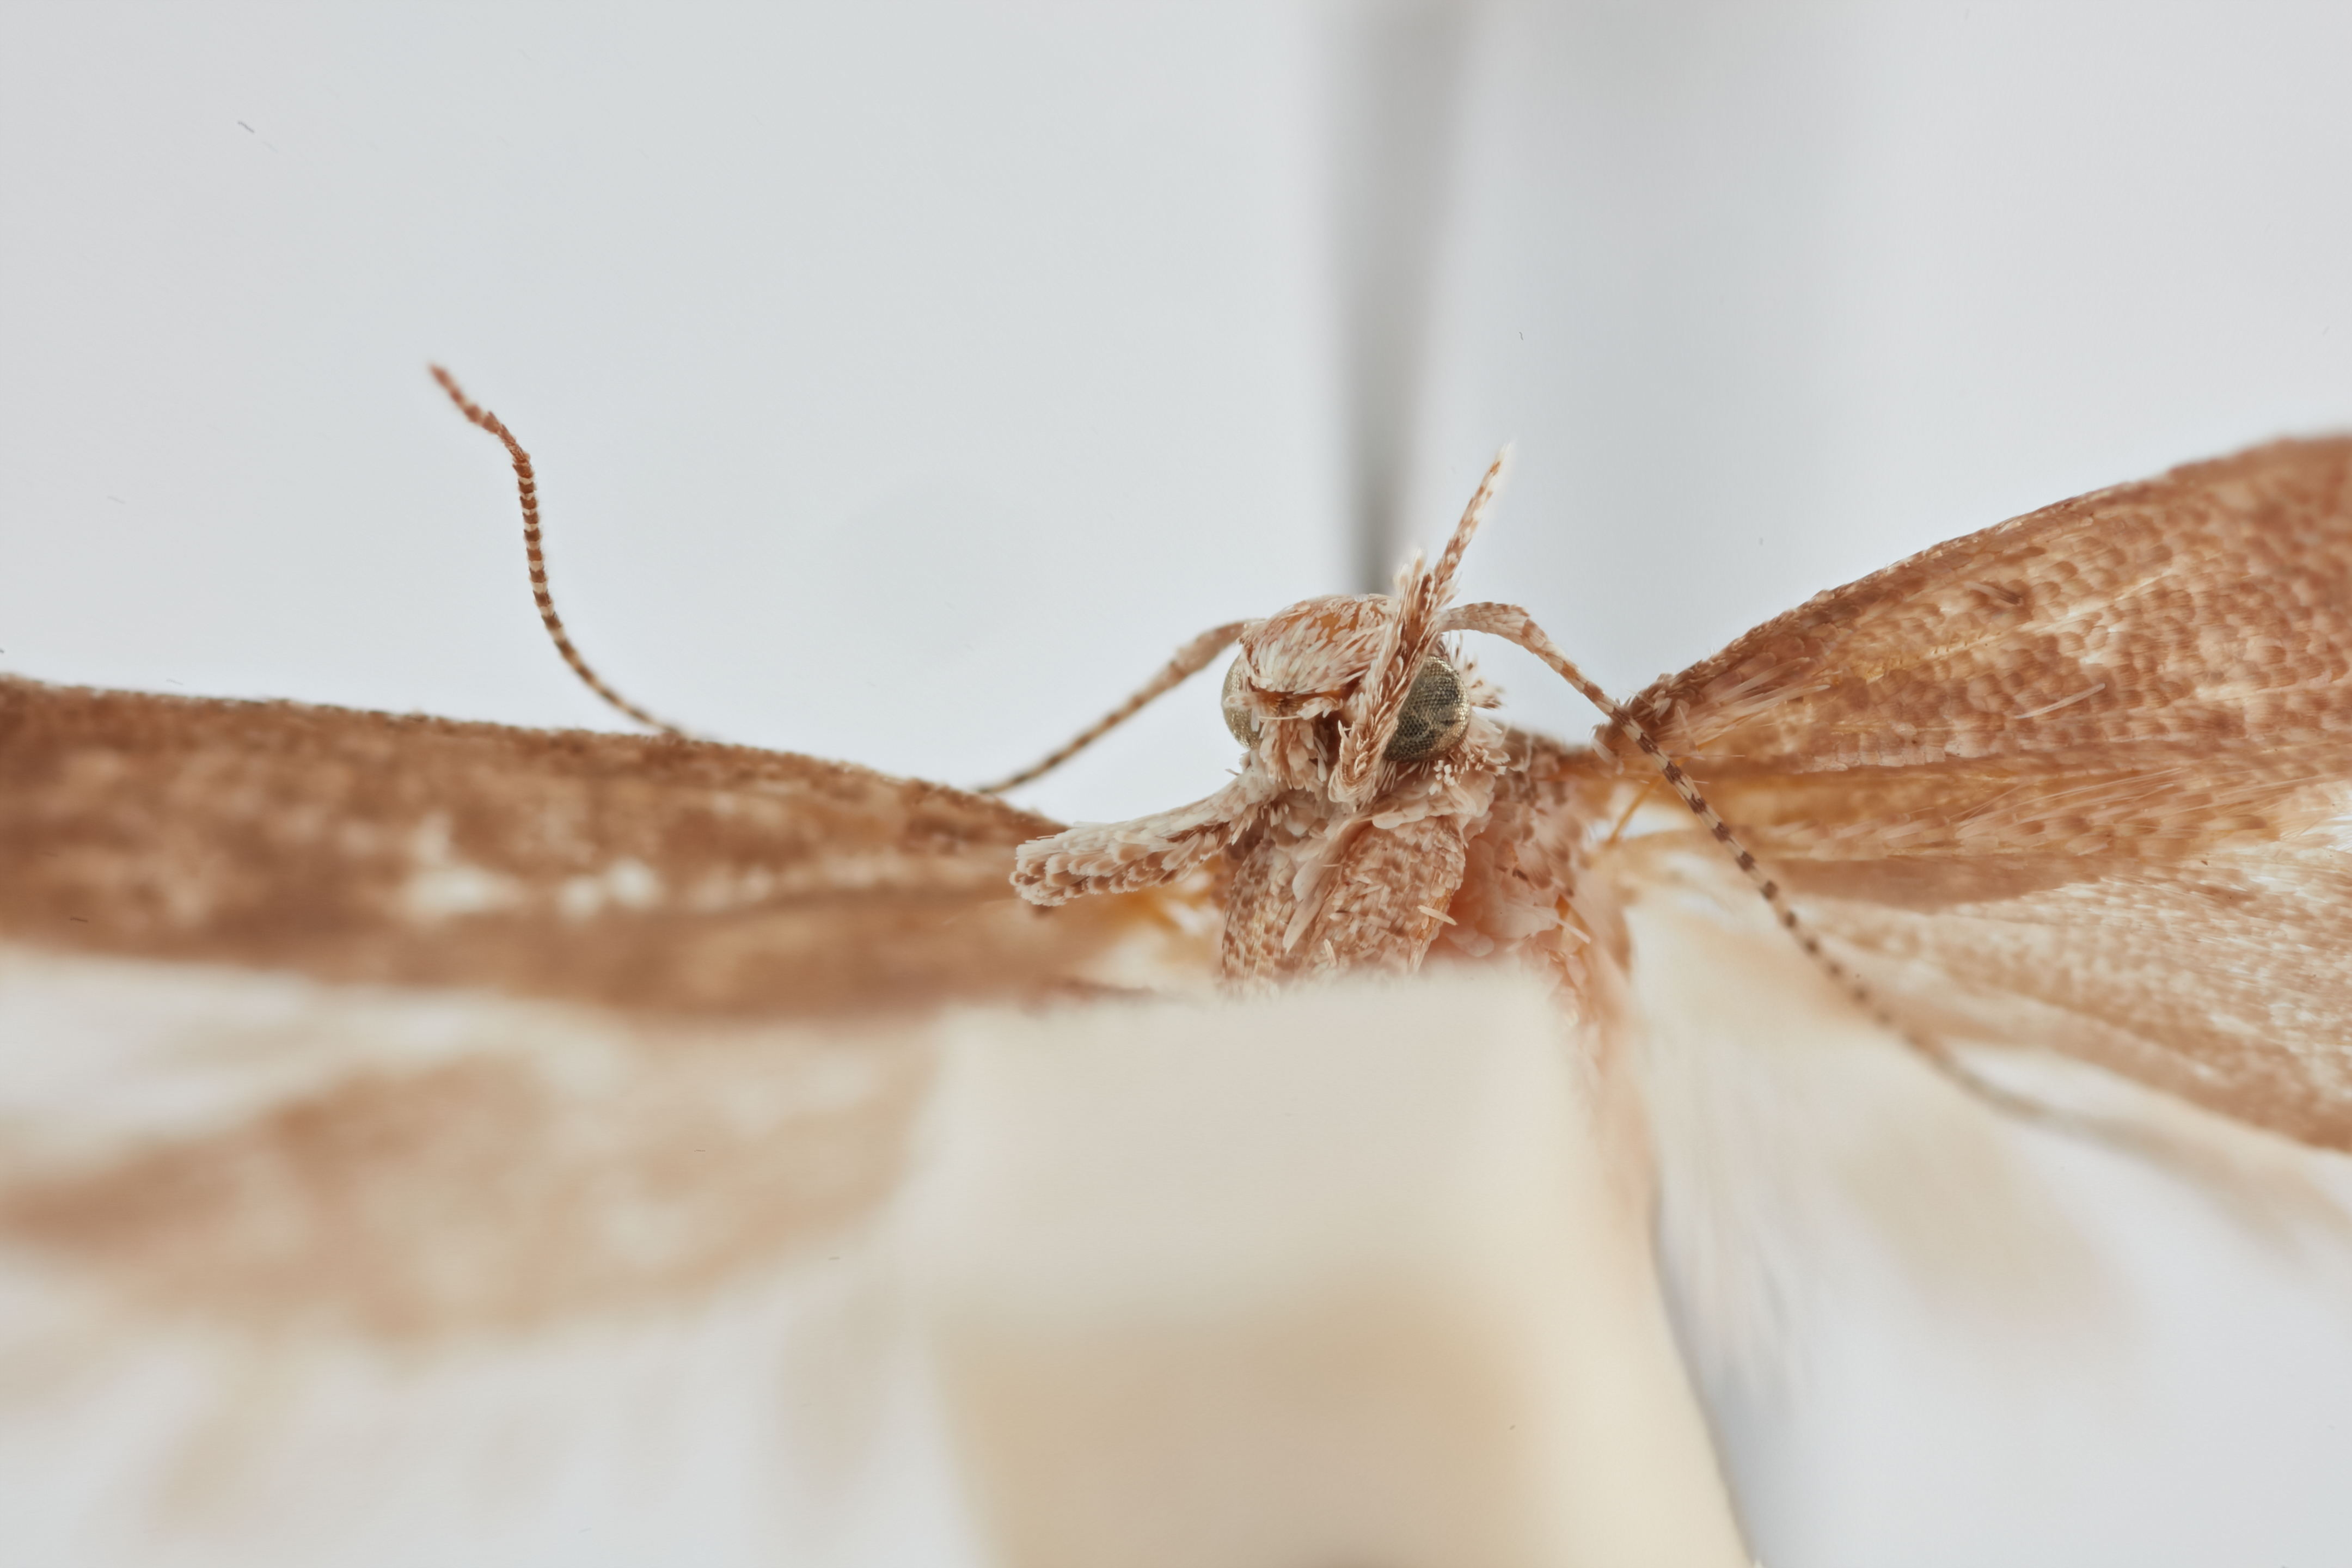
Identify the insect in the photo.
Exceptia neopetrella
